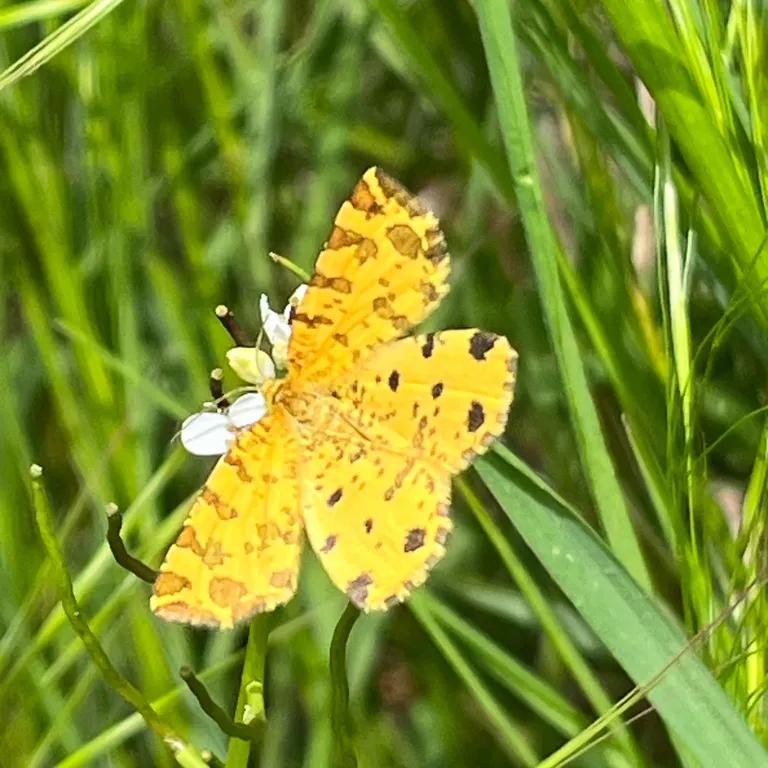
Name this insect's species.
Pseudopanthera macularia
